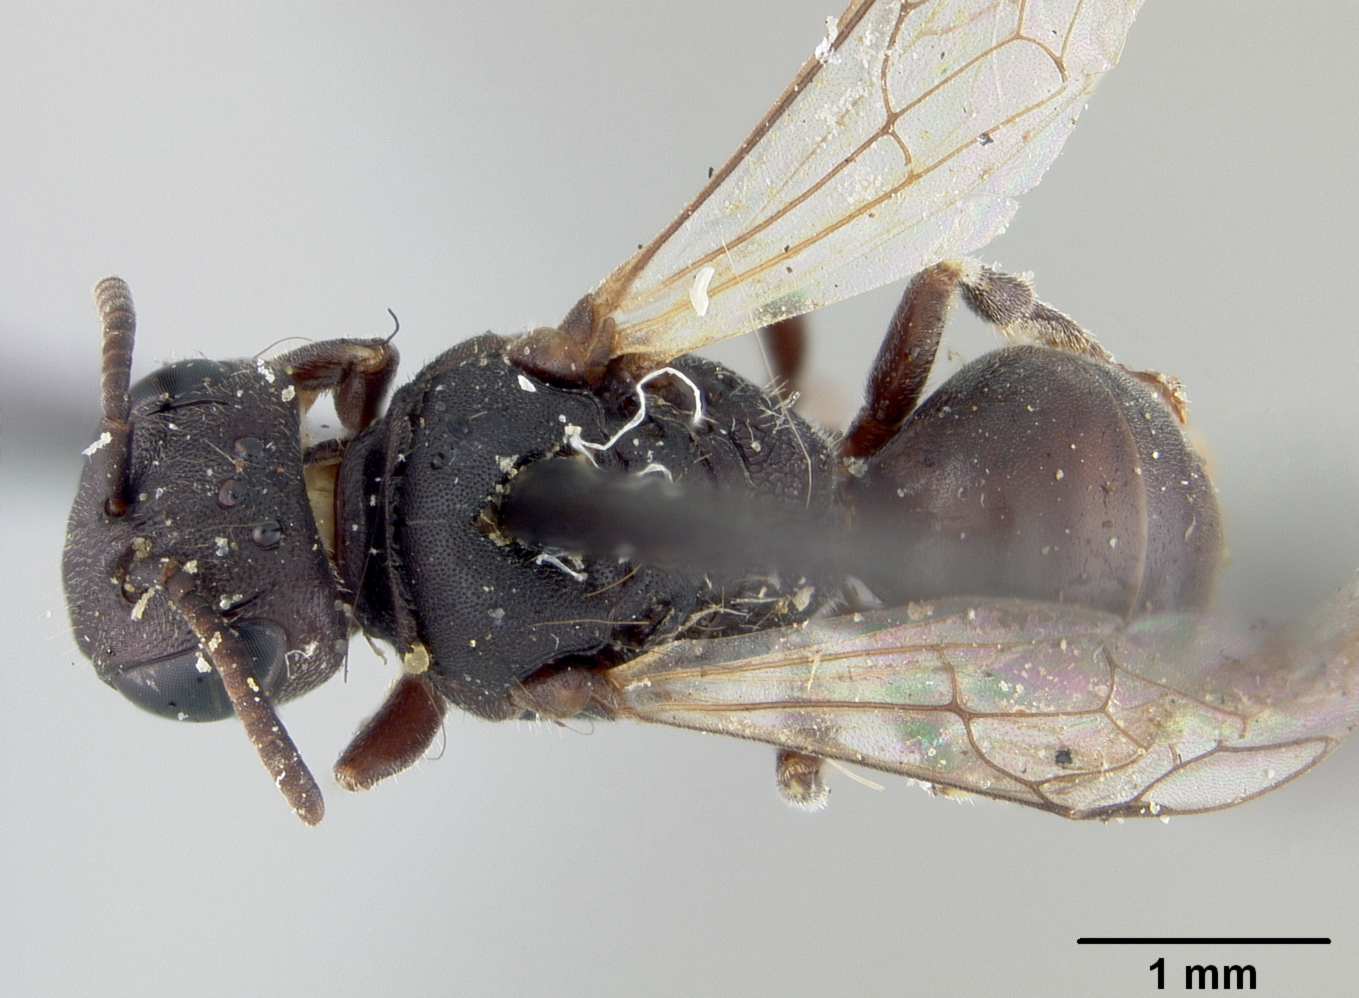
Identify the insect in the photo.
Prosopis personatellus
